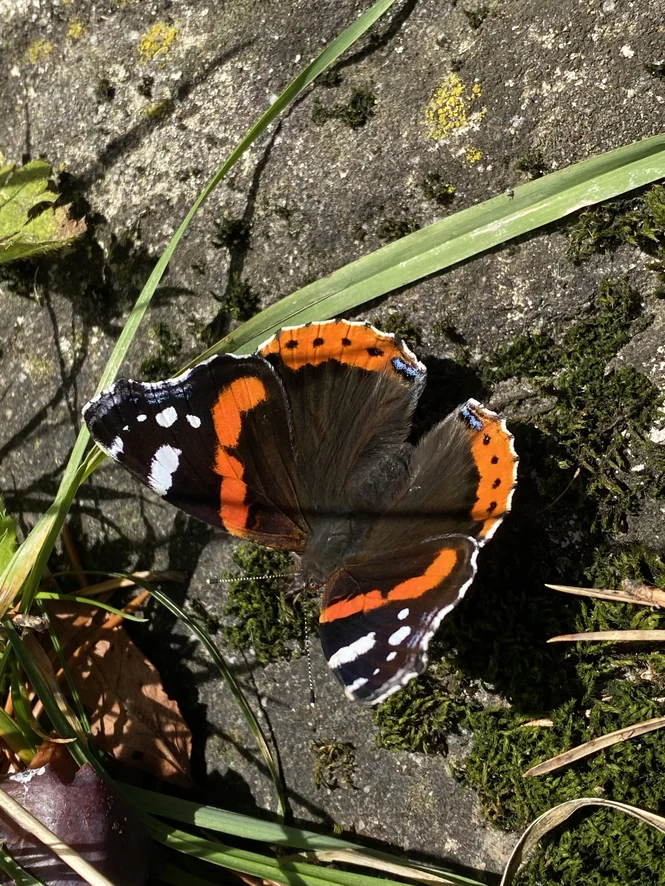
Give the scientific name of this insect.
Vanessa atalanta
